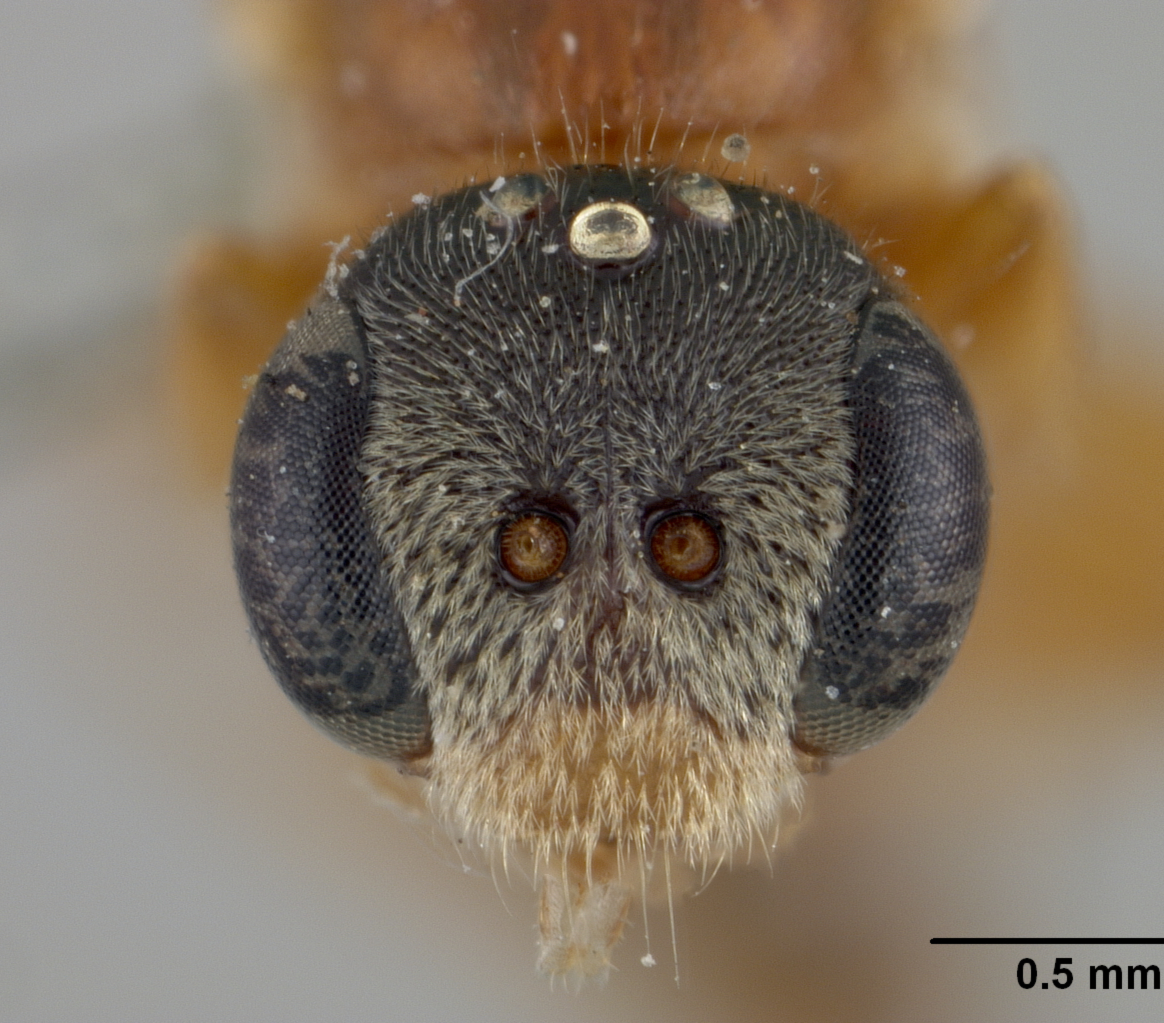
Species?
Sphecodes thoracicus
